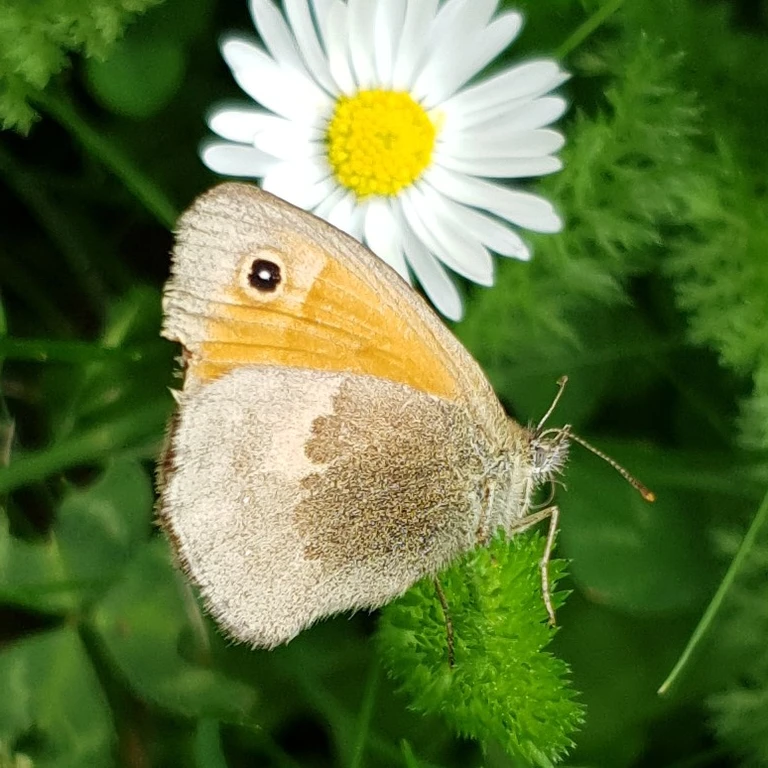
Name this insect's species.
Coenonympha pamphilus
